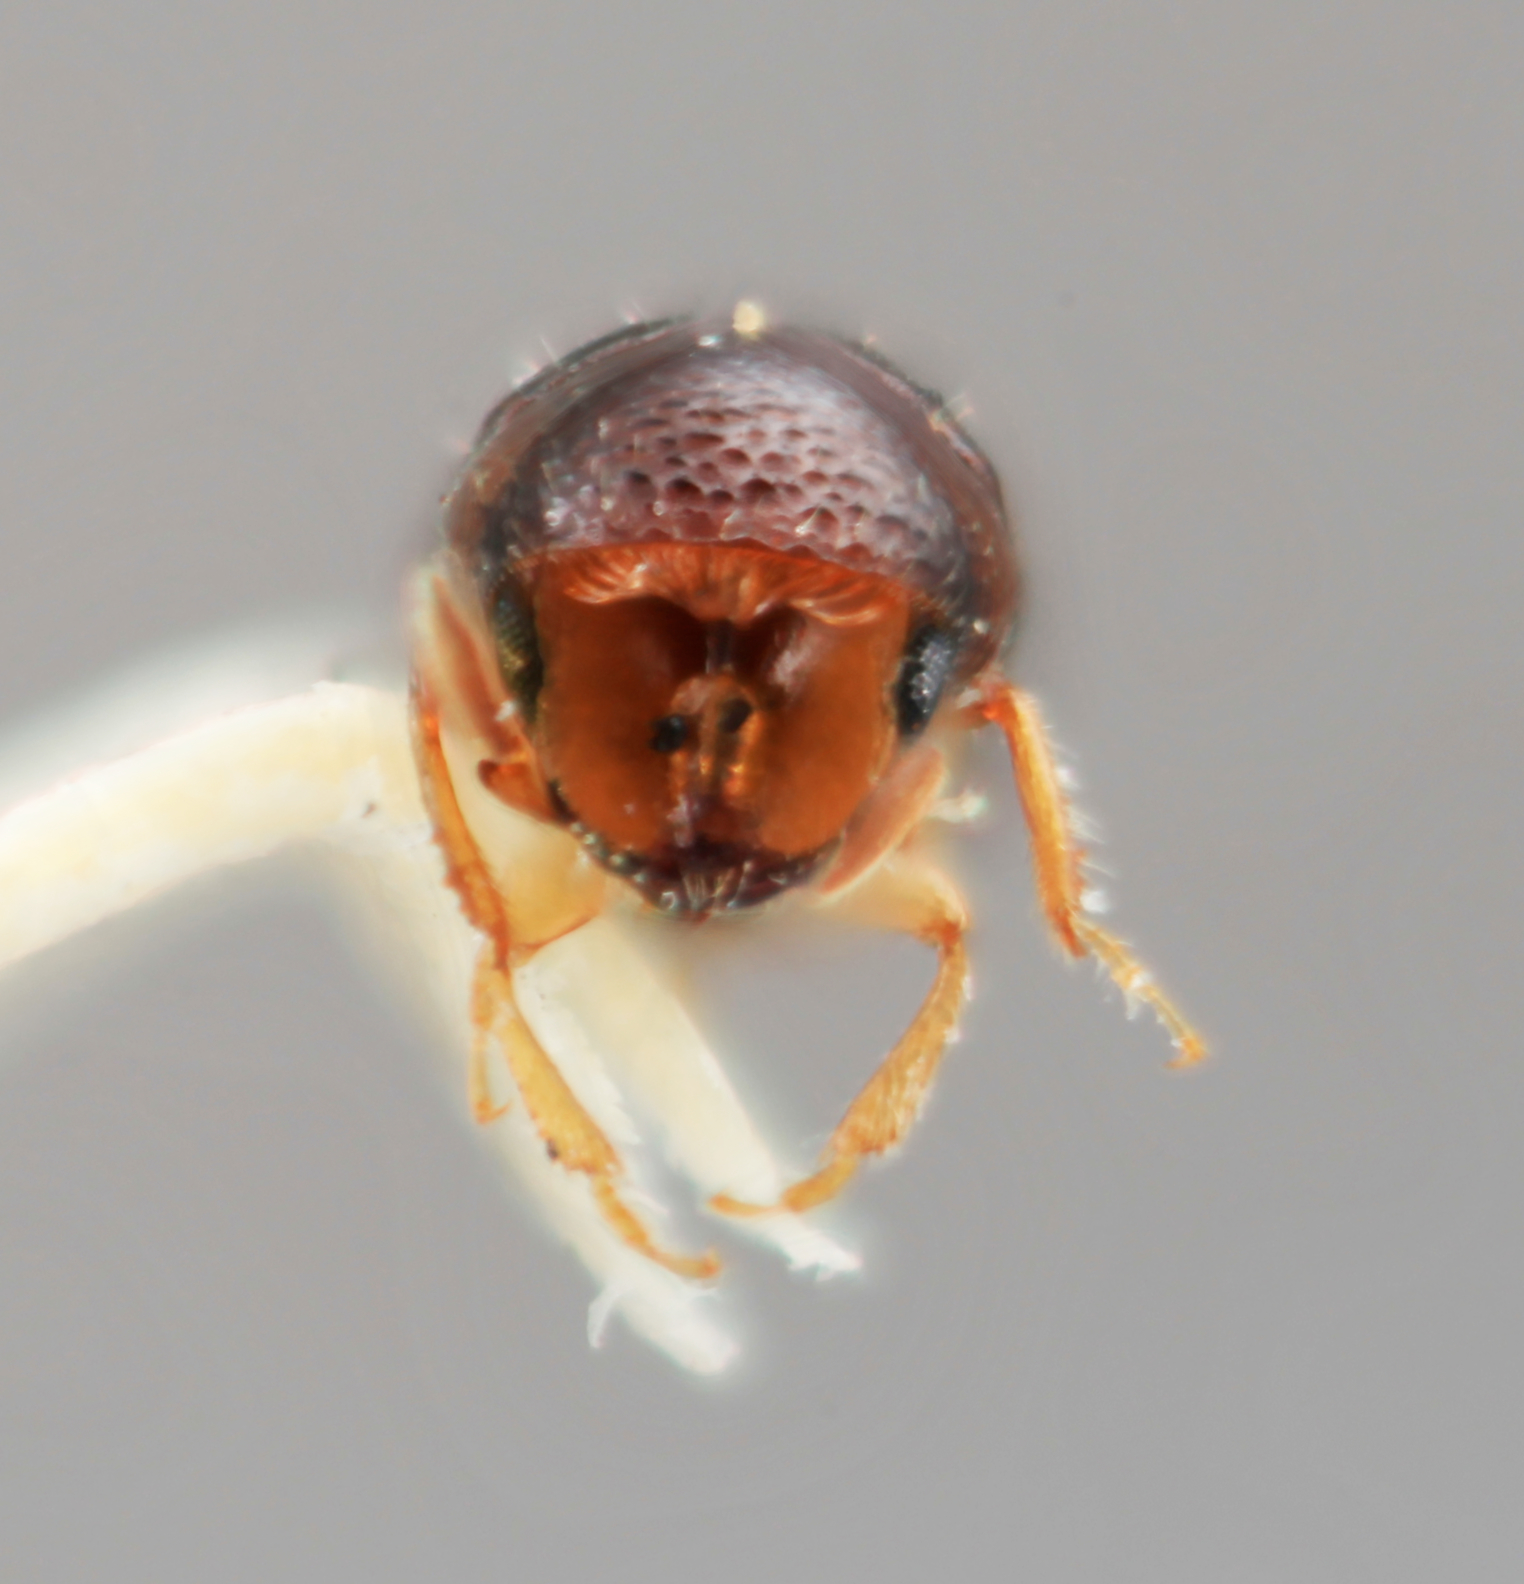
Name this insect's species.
Corthylus senticosus
